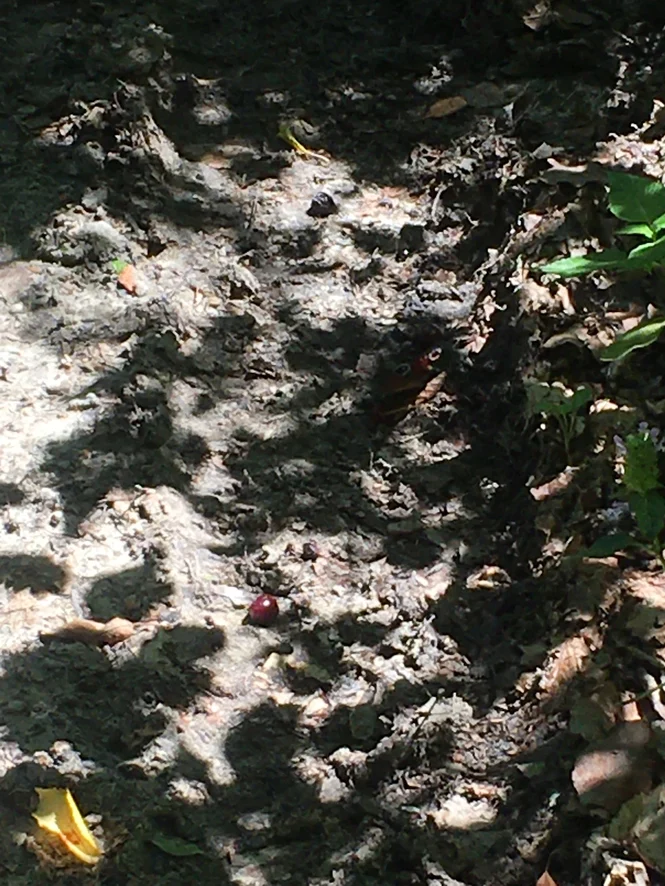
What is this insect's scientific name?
Aglais io
